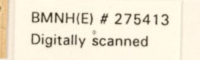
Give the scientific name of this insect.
Ischnopteris marmorata
